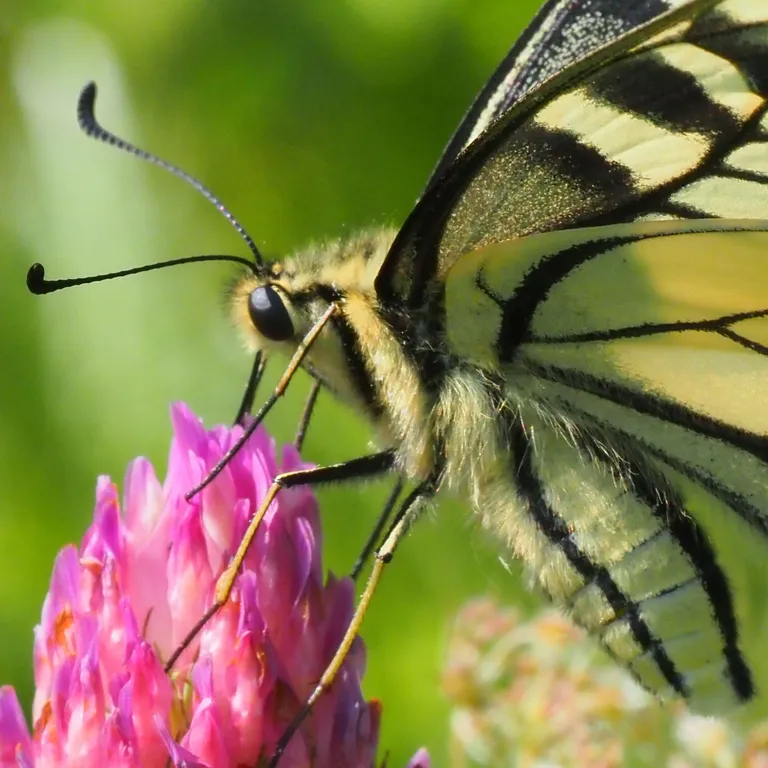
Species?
Papilio machaon
